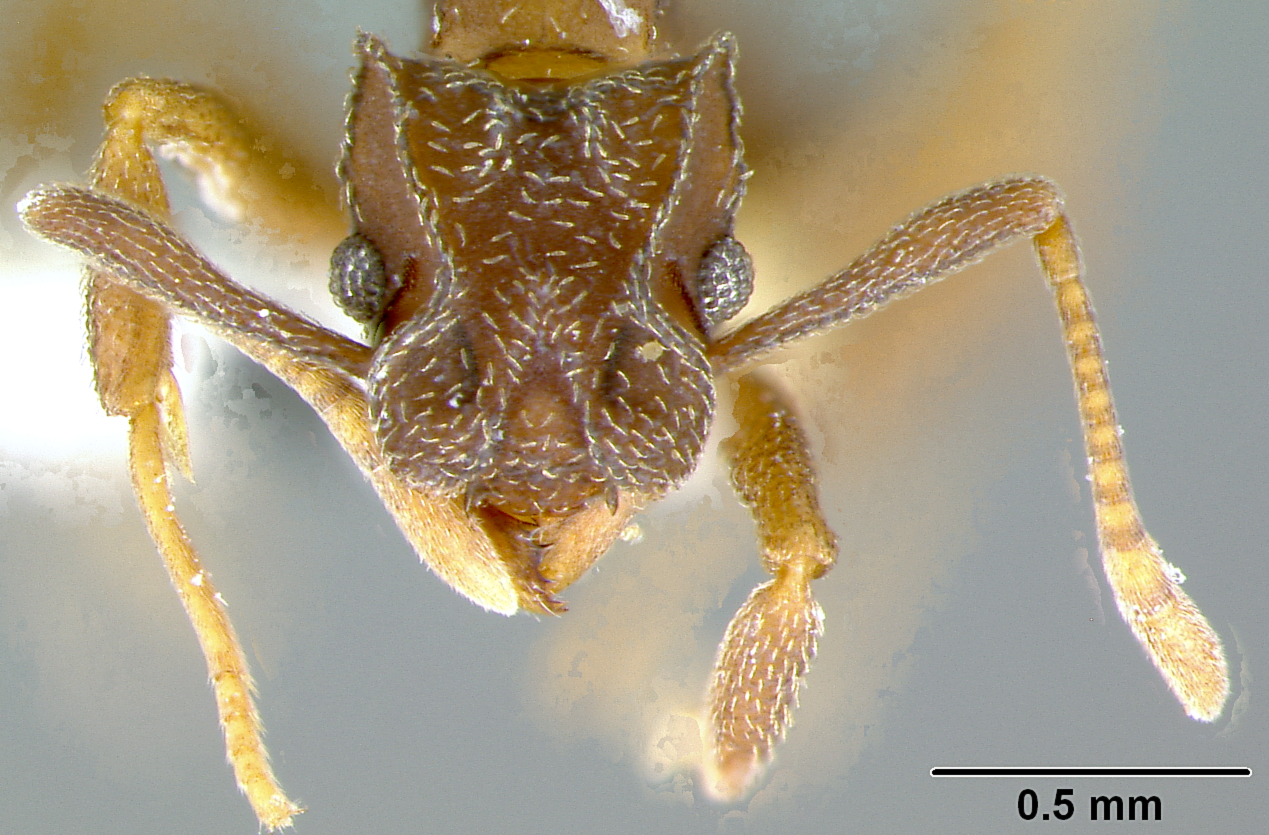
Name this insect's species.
Cyphomyrmex bicarinatus
